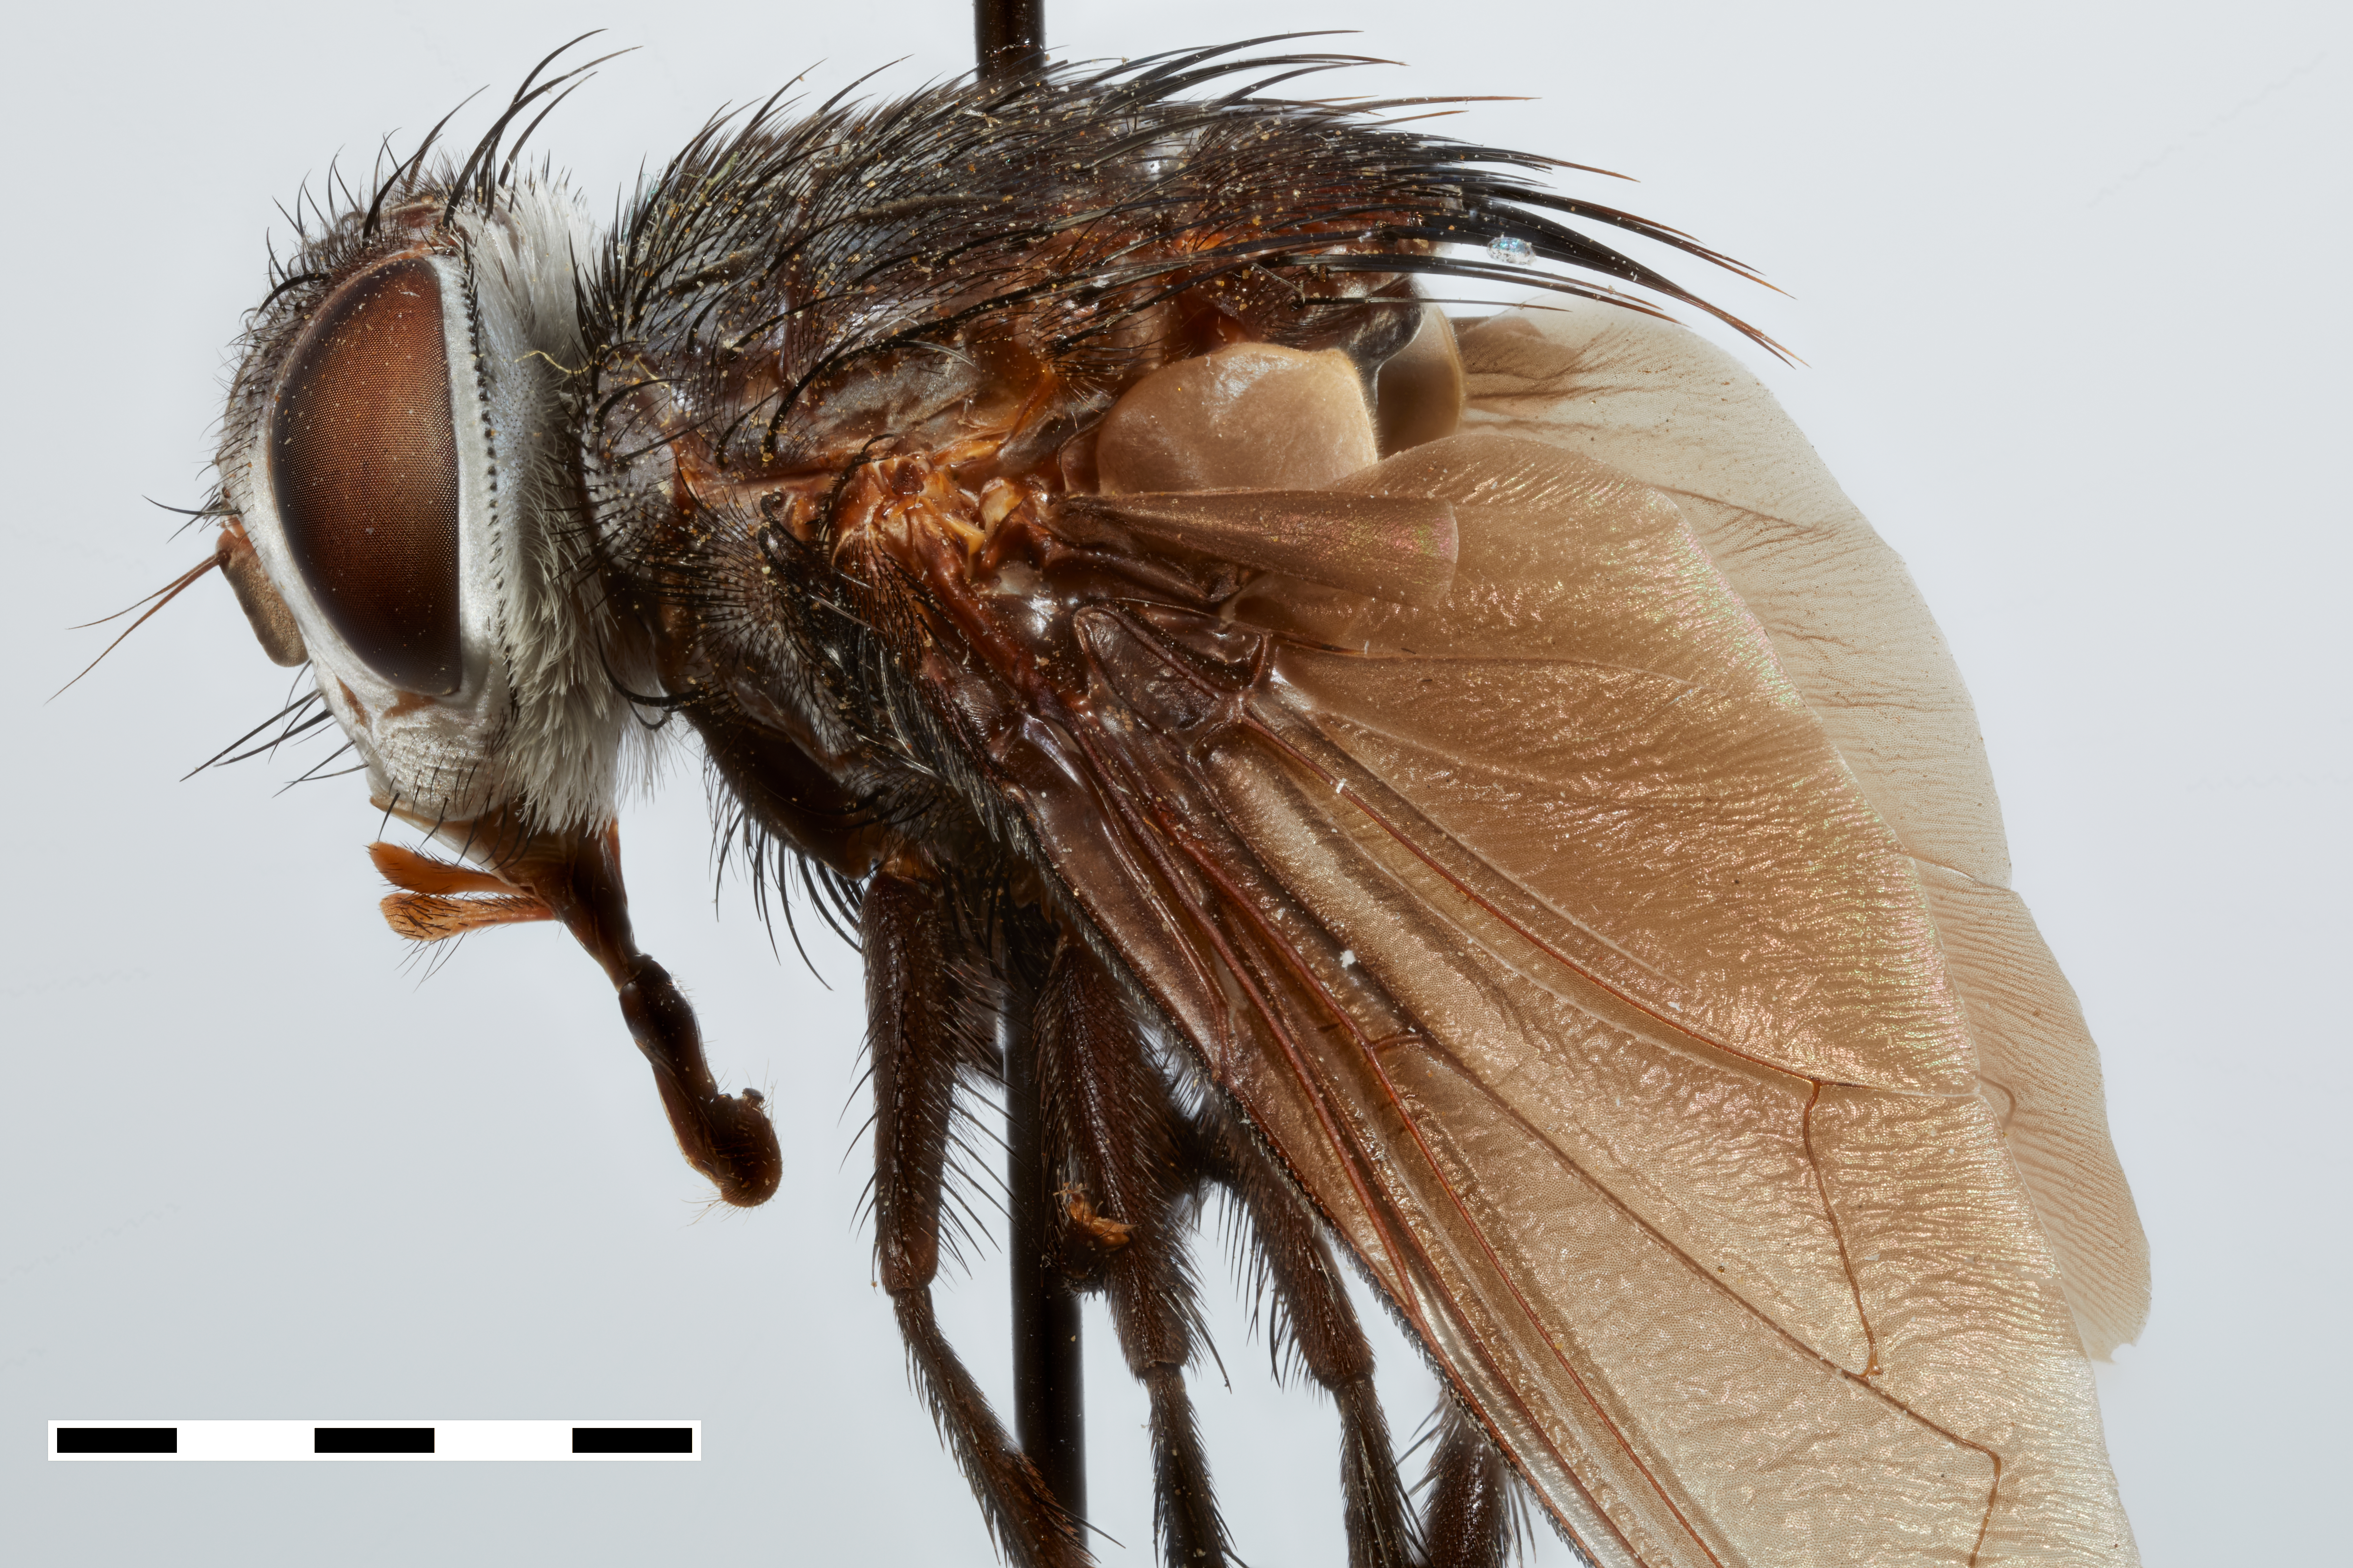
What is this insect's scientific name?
Belvosia piurana
